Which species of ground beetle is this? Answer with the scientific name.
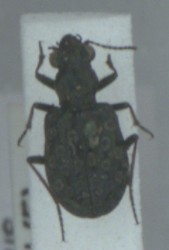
Elaphrus riparius
